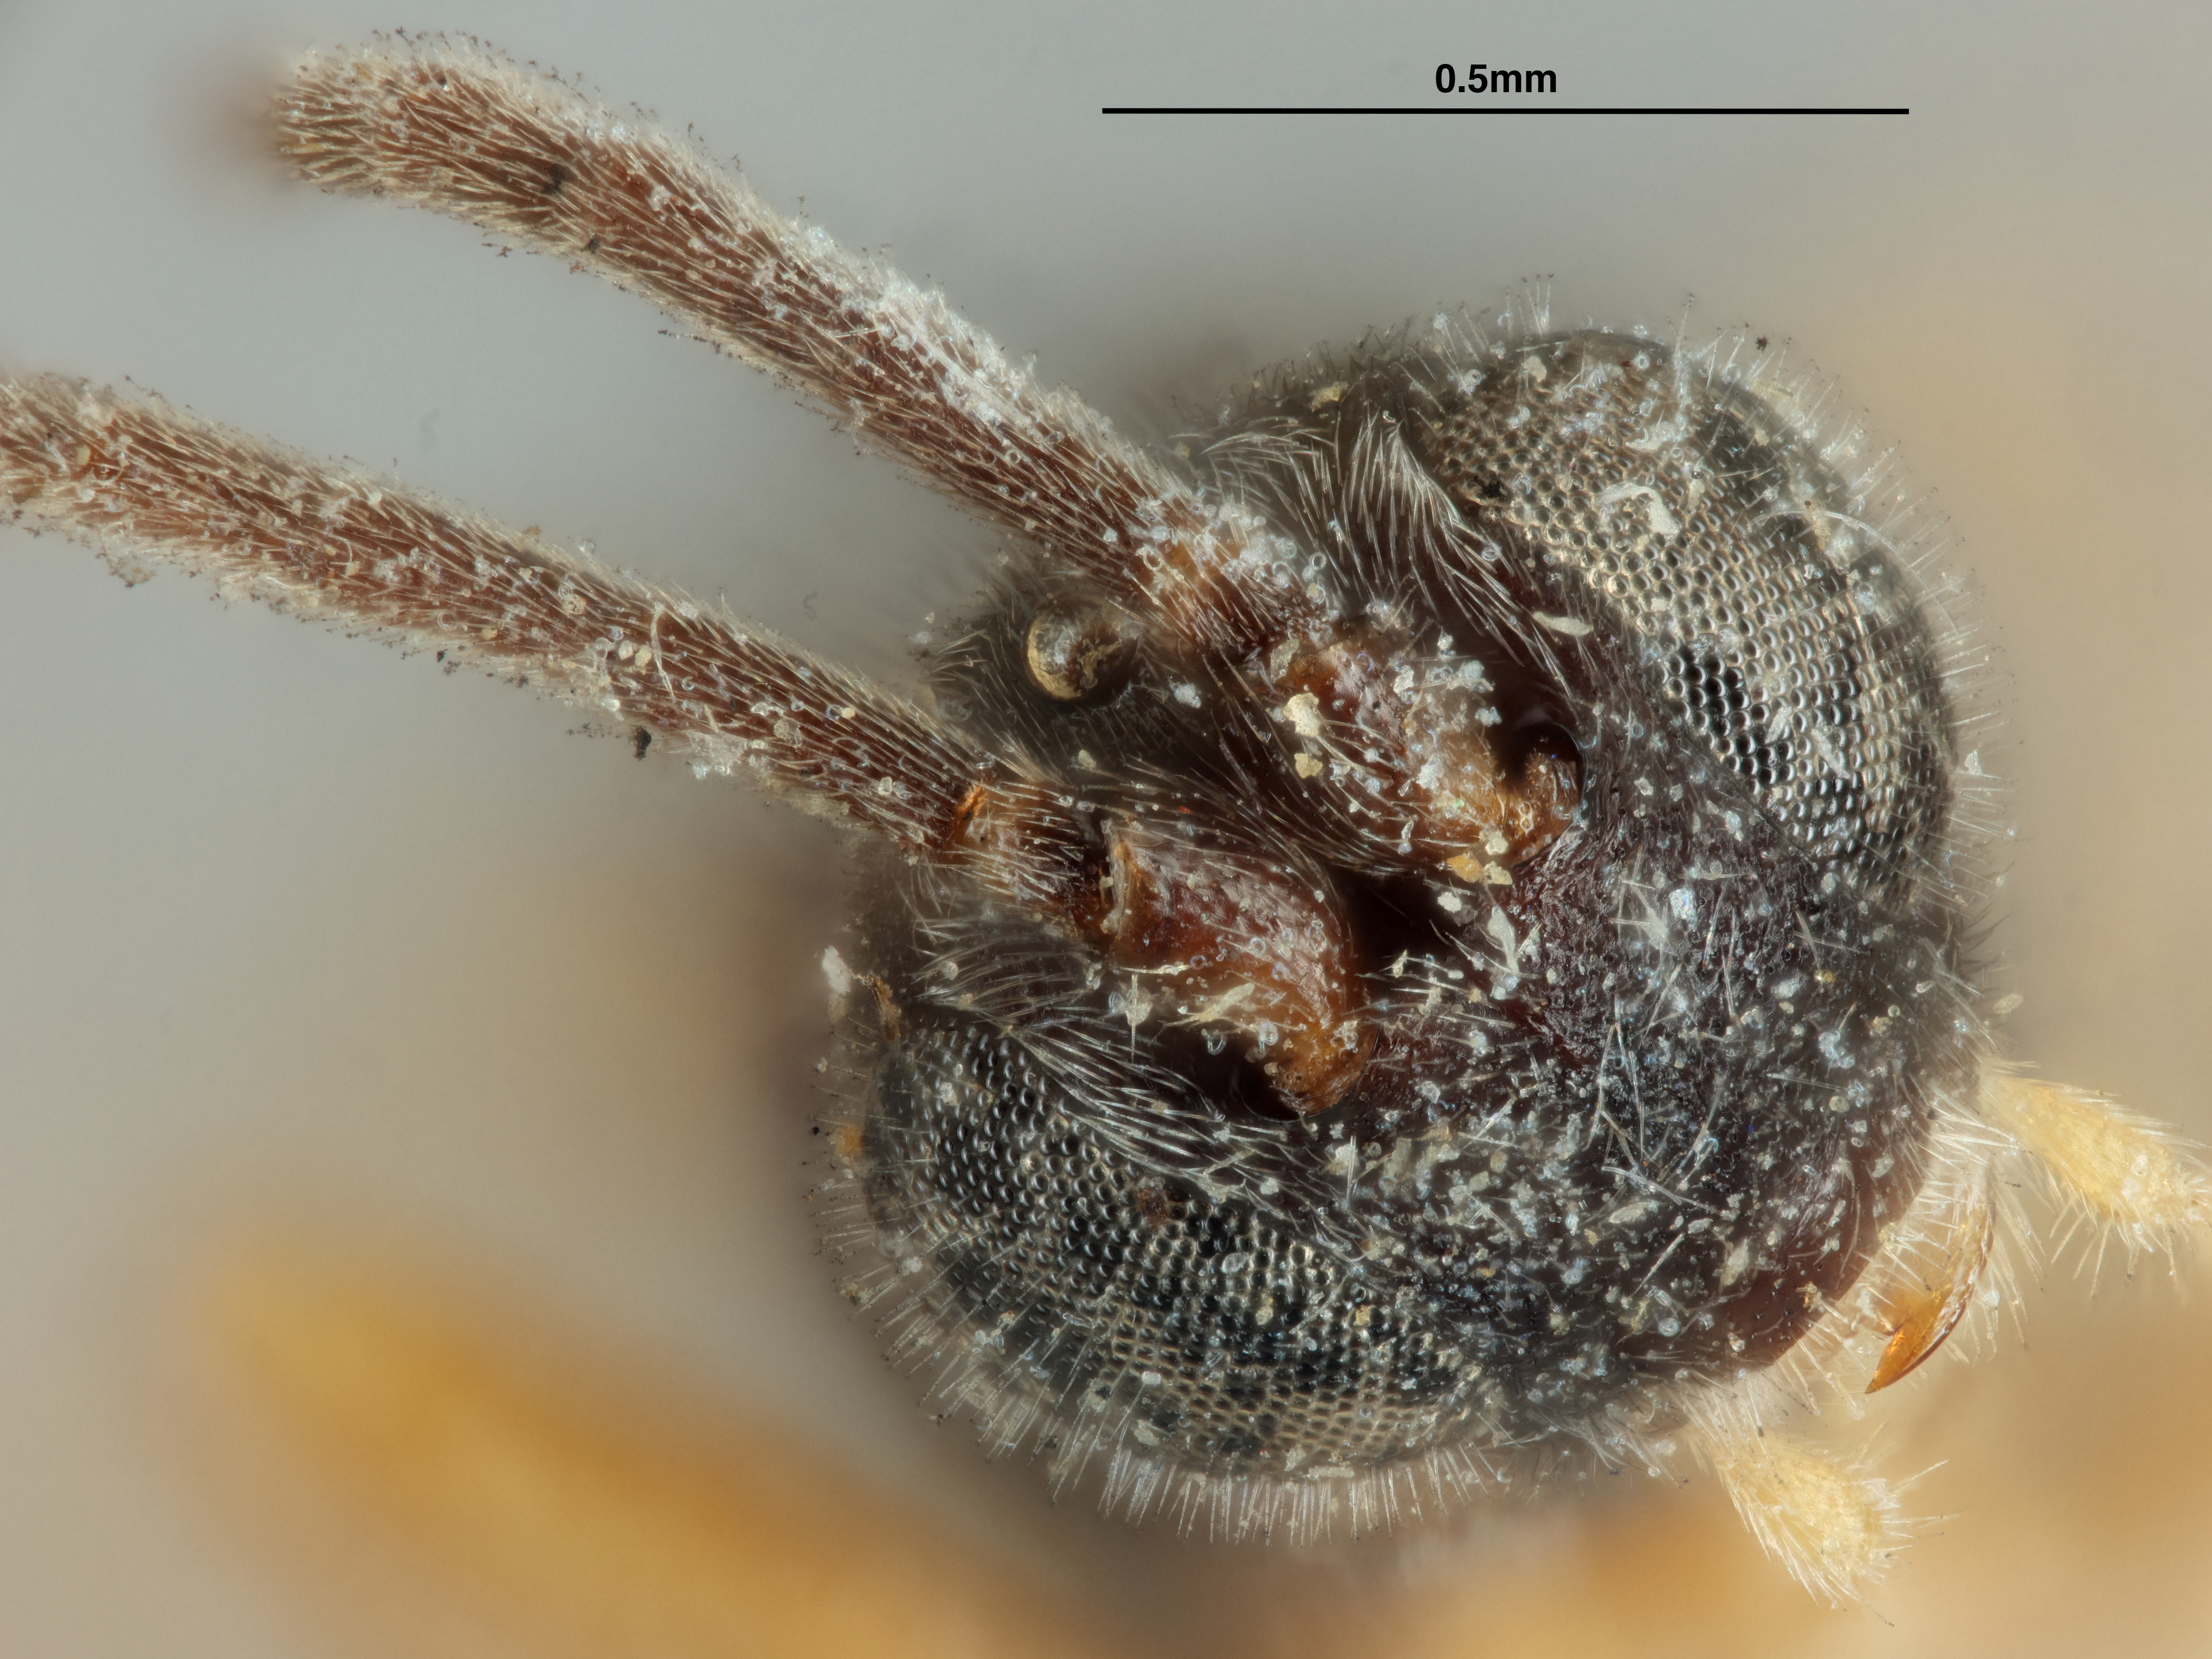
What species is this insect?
Microplitis montanus
